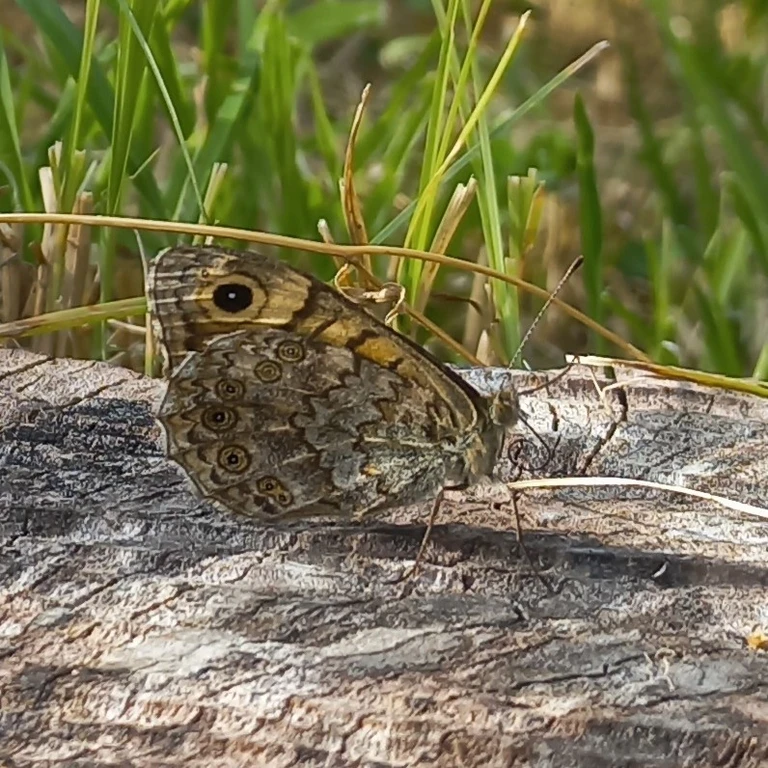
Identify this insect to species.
Lasiommata megera (also Pararge megera)
